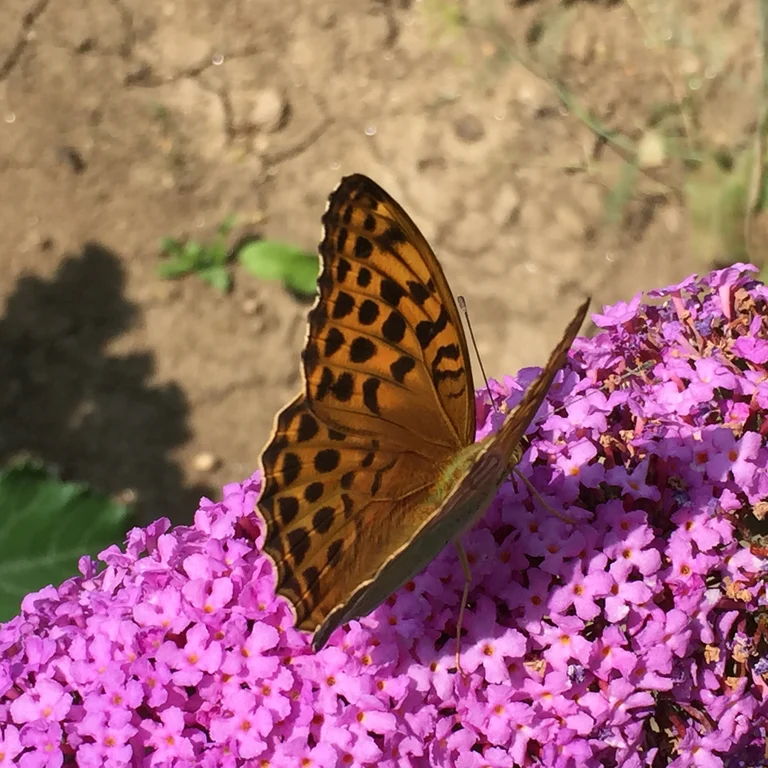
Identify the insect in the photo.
Argynnis paphia
